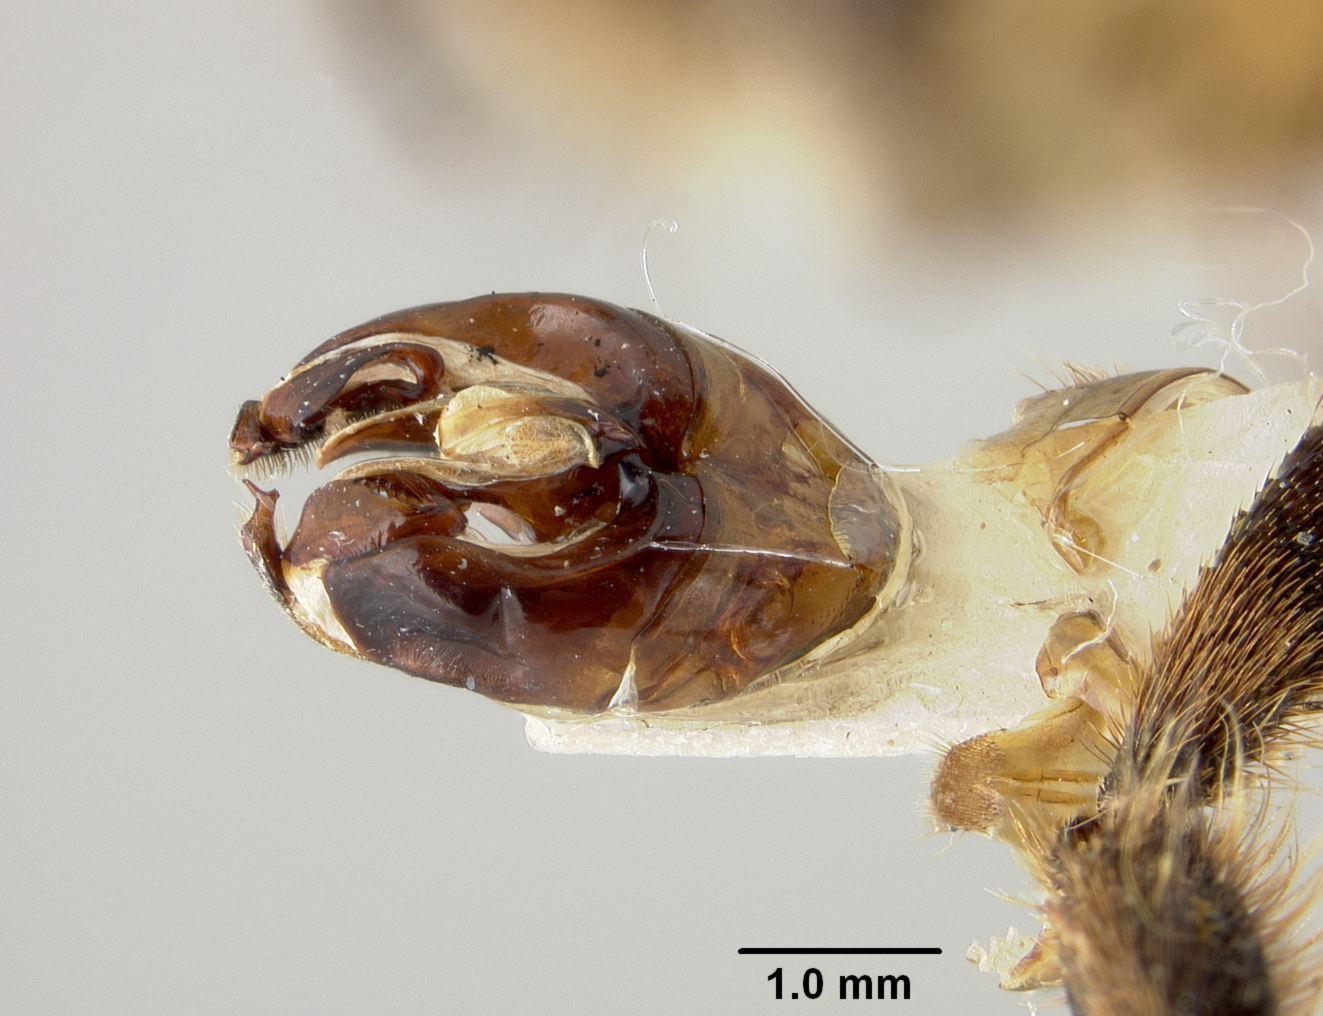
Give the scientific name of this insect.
Bremus securus
